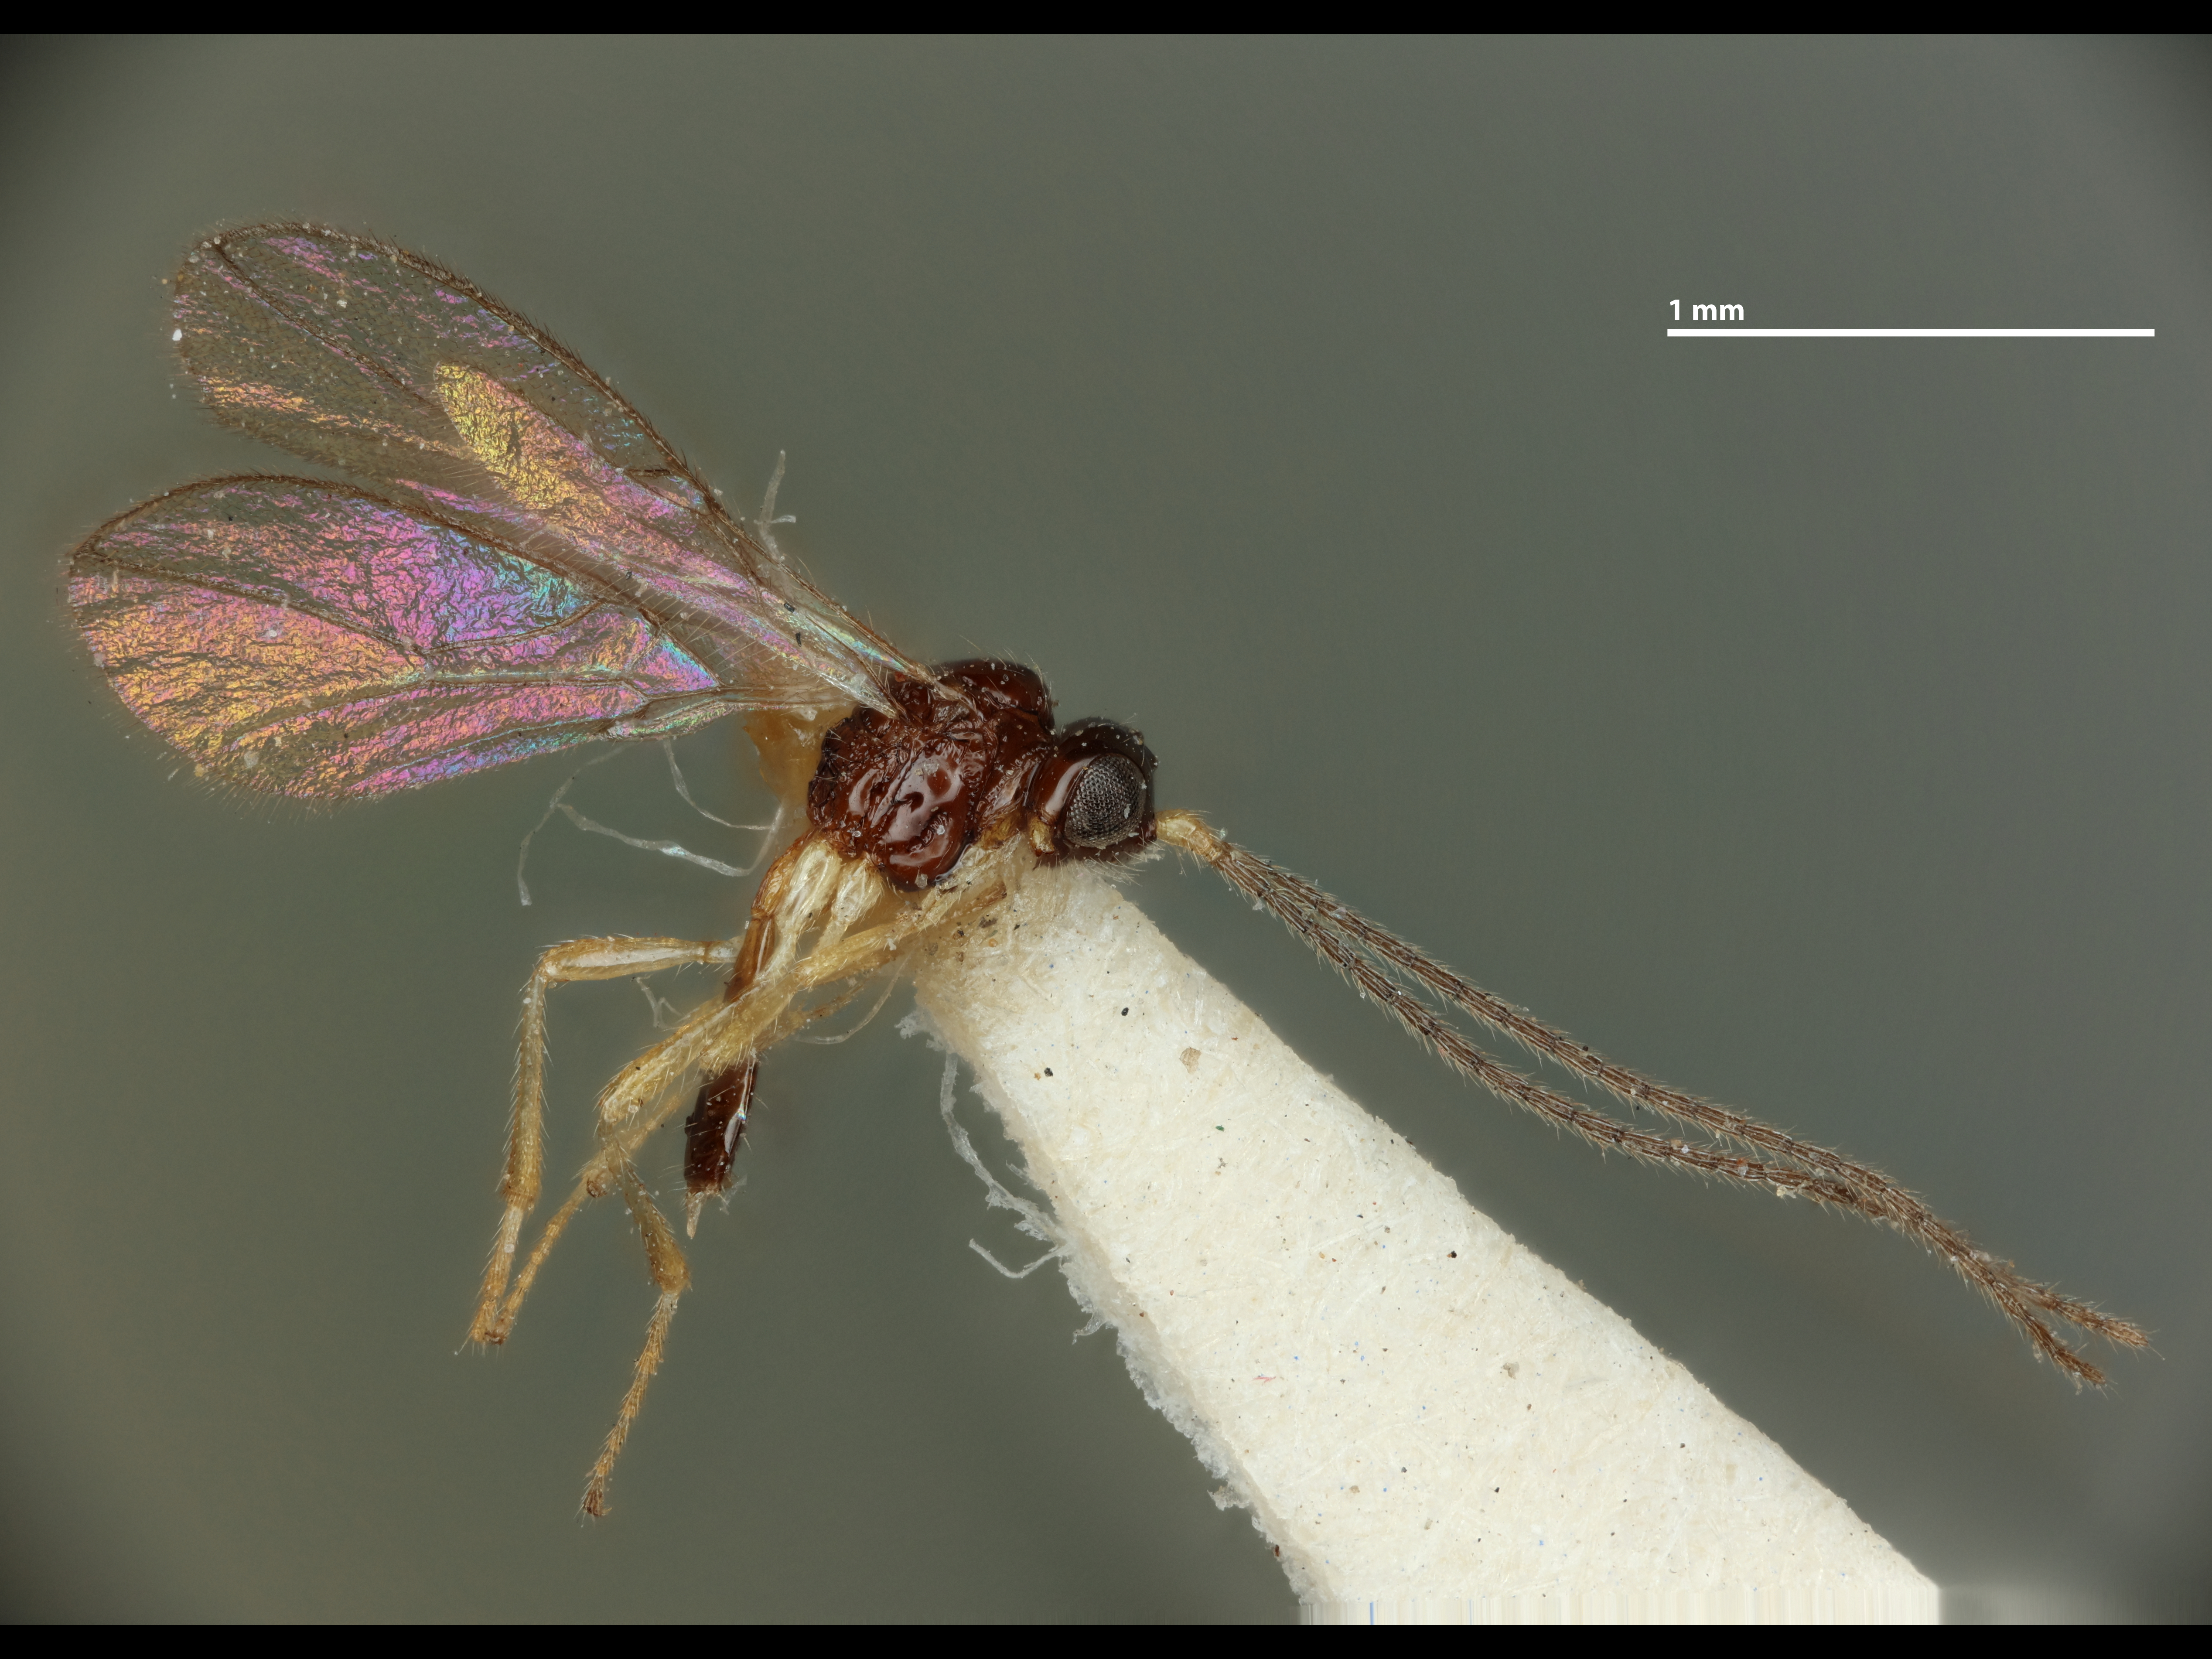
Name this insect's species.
Synaldis paraclypealis
